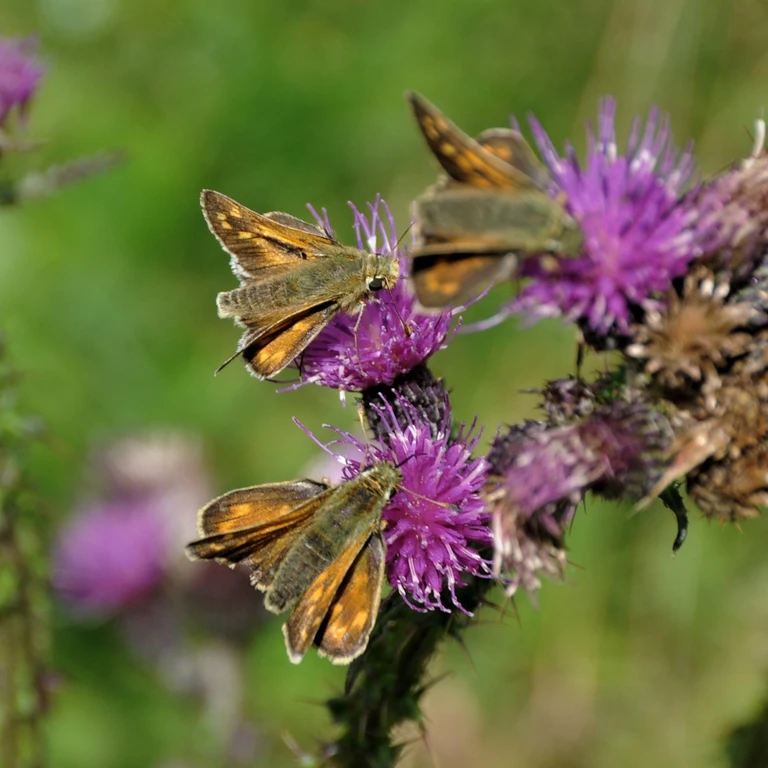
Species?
Hesperia comma
